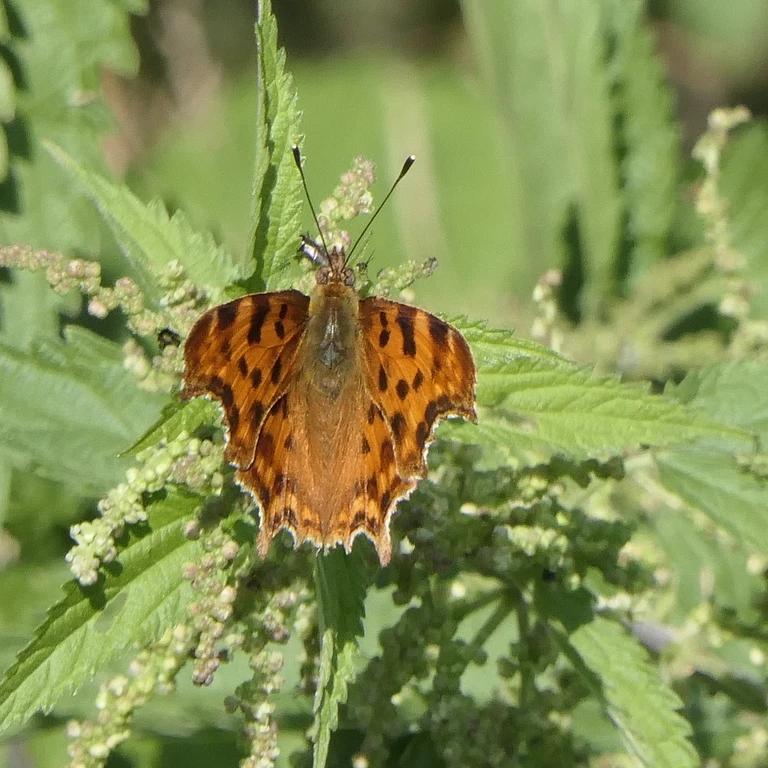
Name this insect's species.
Polygonia c-album
